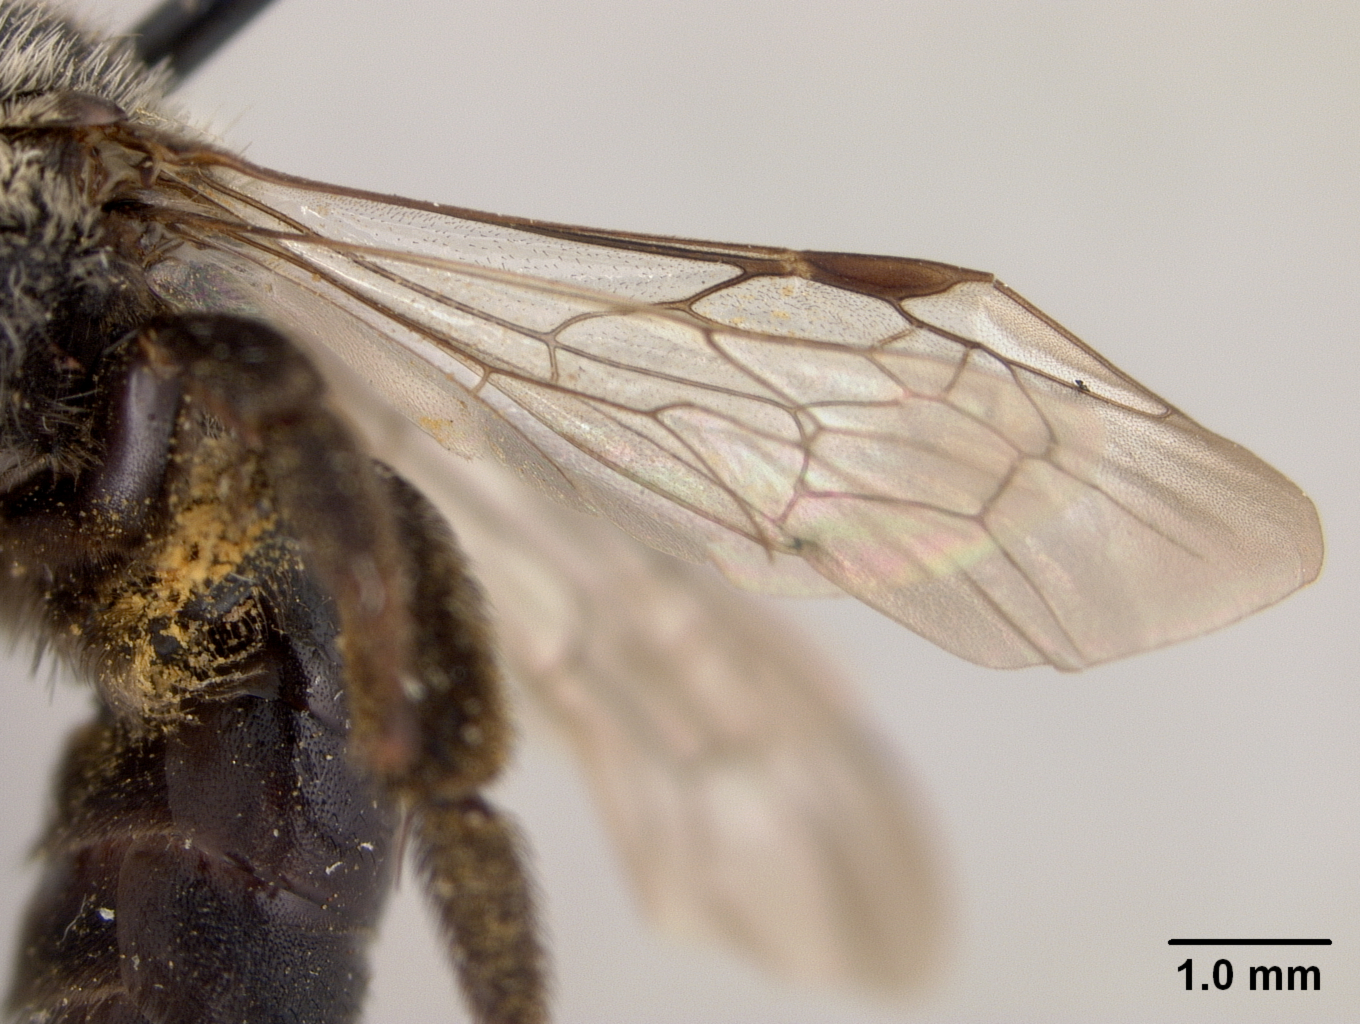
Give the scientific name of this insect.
Andrena winnemuccana
